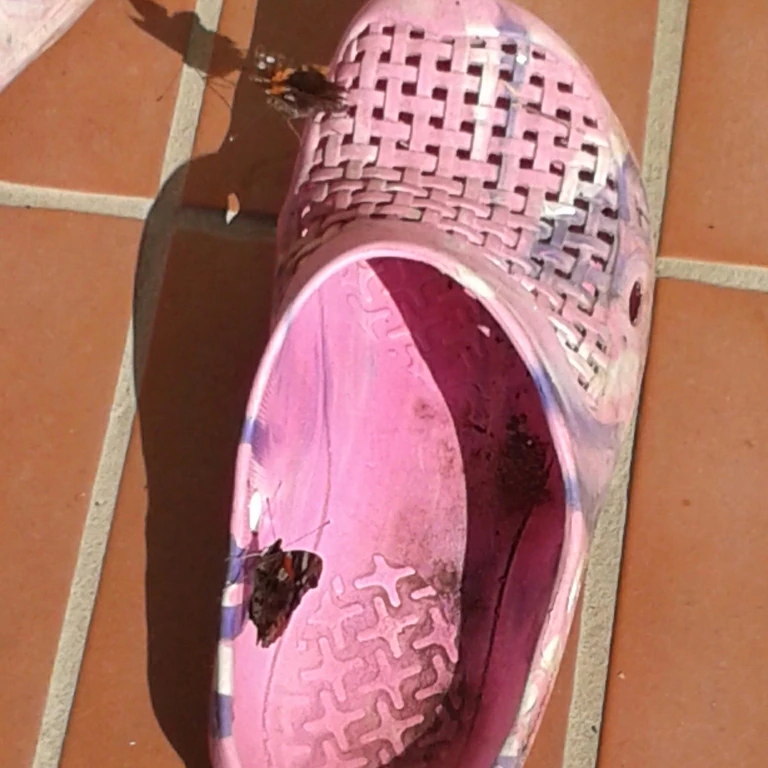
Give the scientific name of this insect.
Vanessa atalanta
